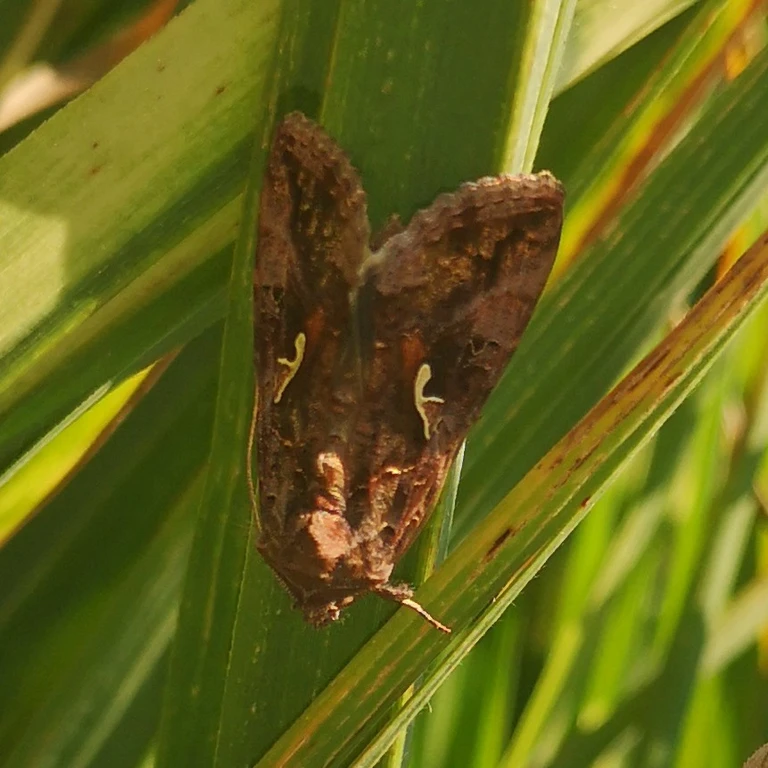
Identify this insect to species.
Autographa gamma
